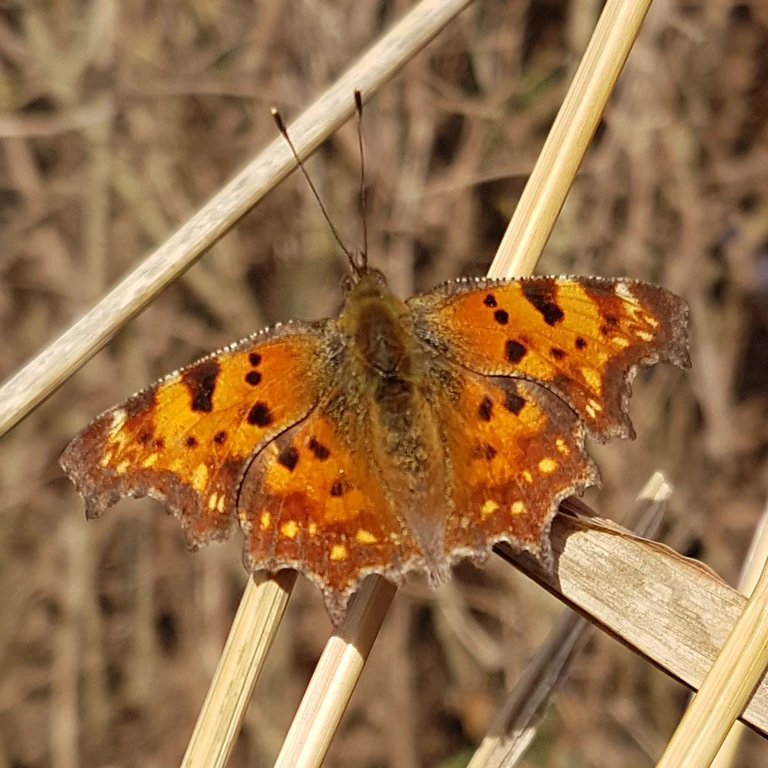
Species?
Polygonia c-album
